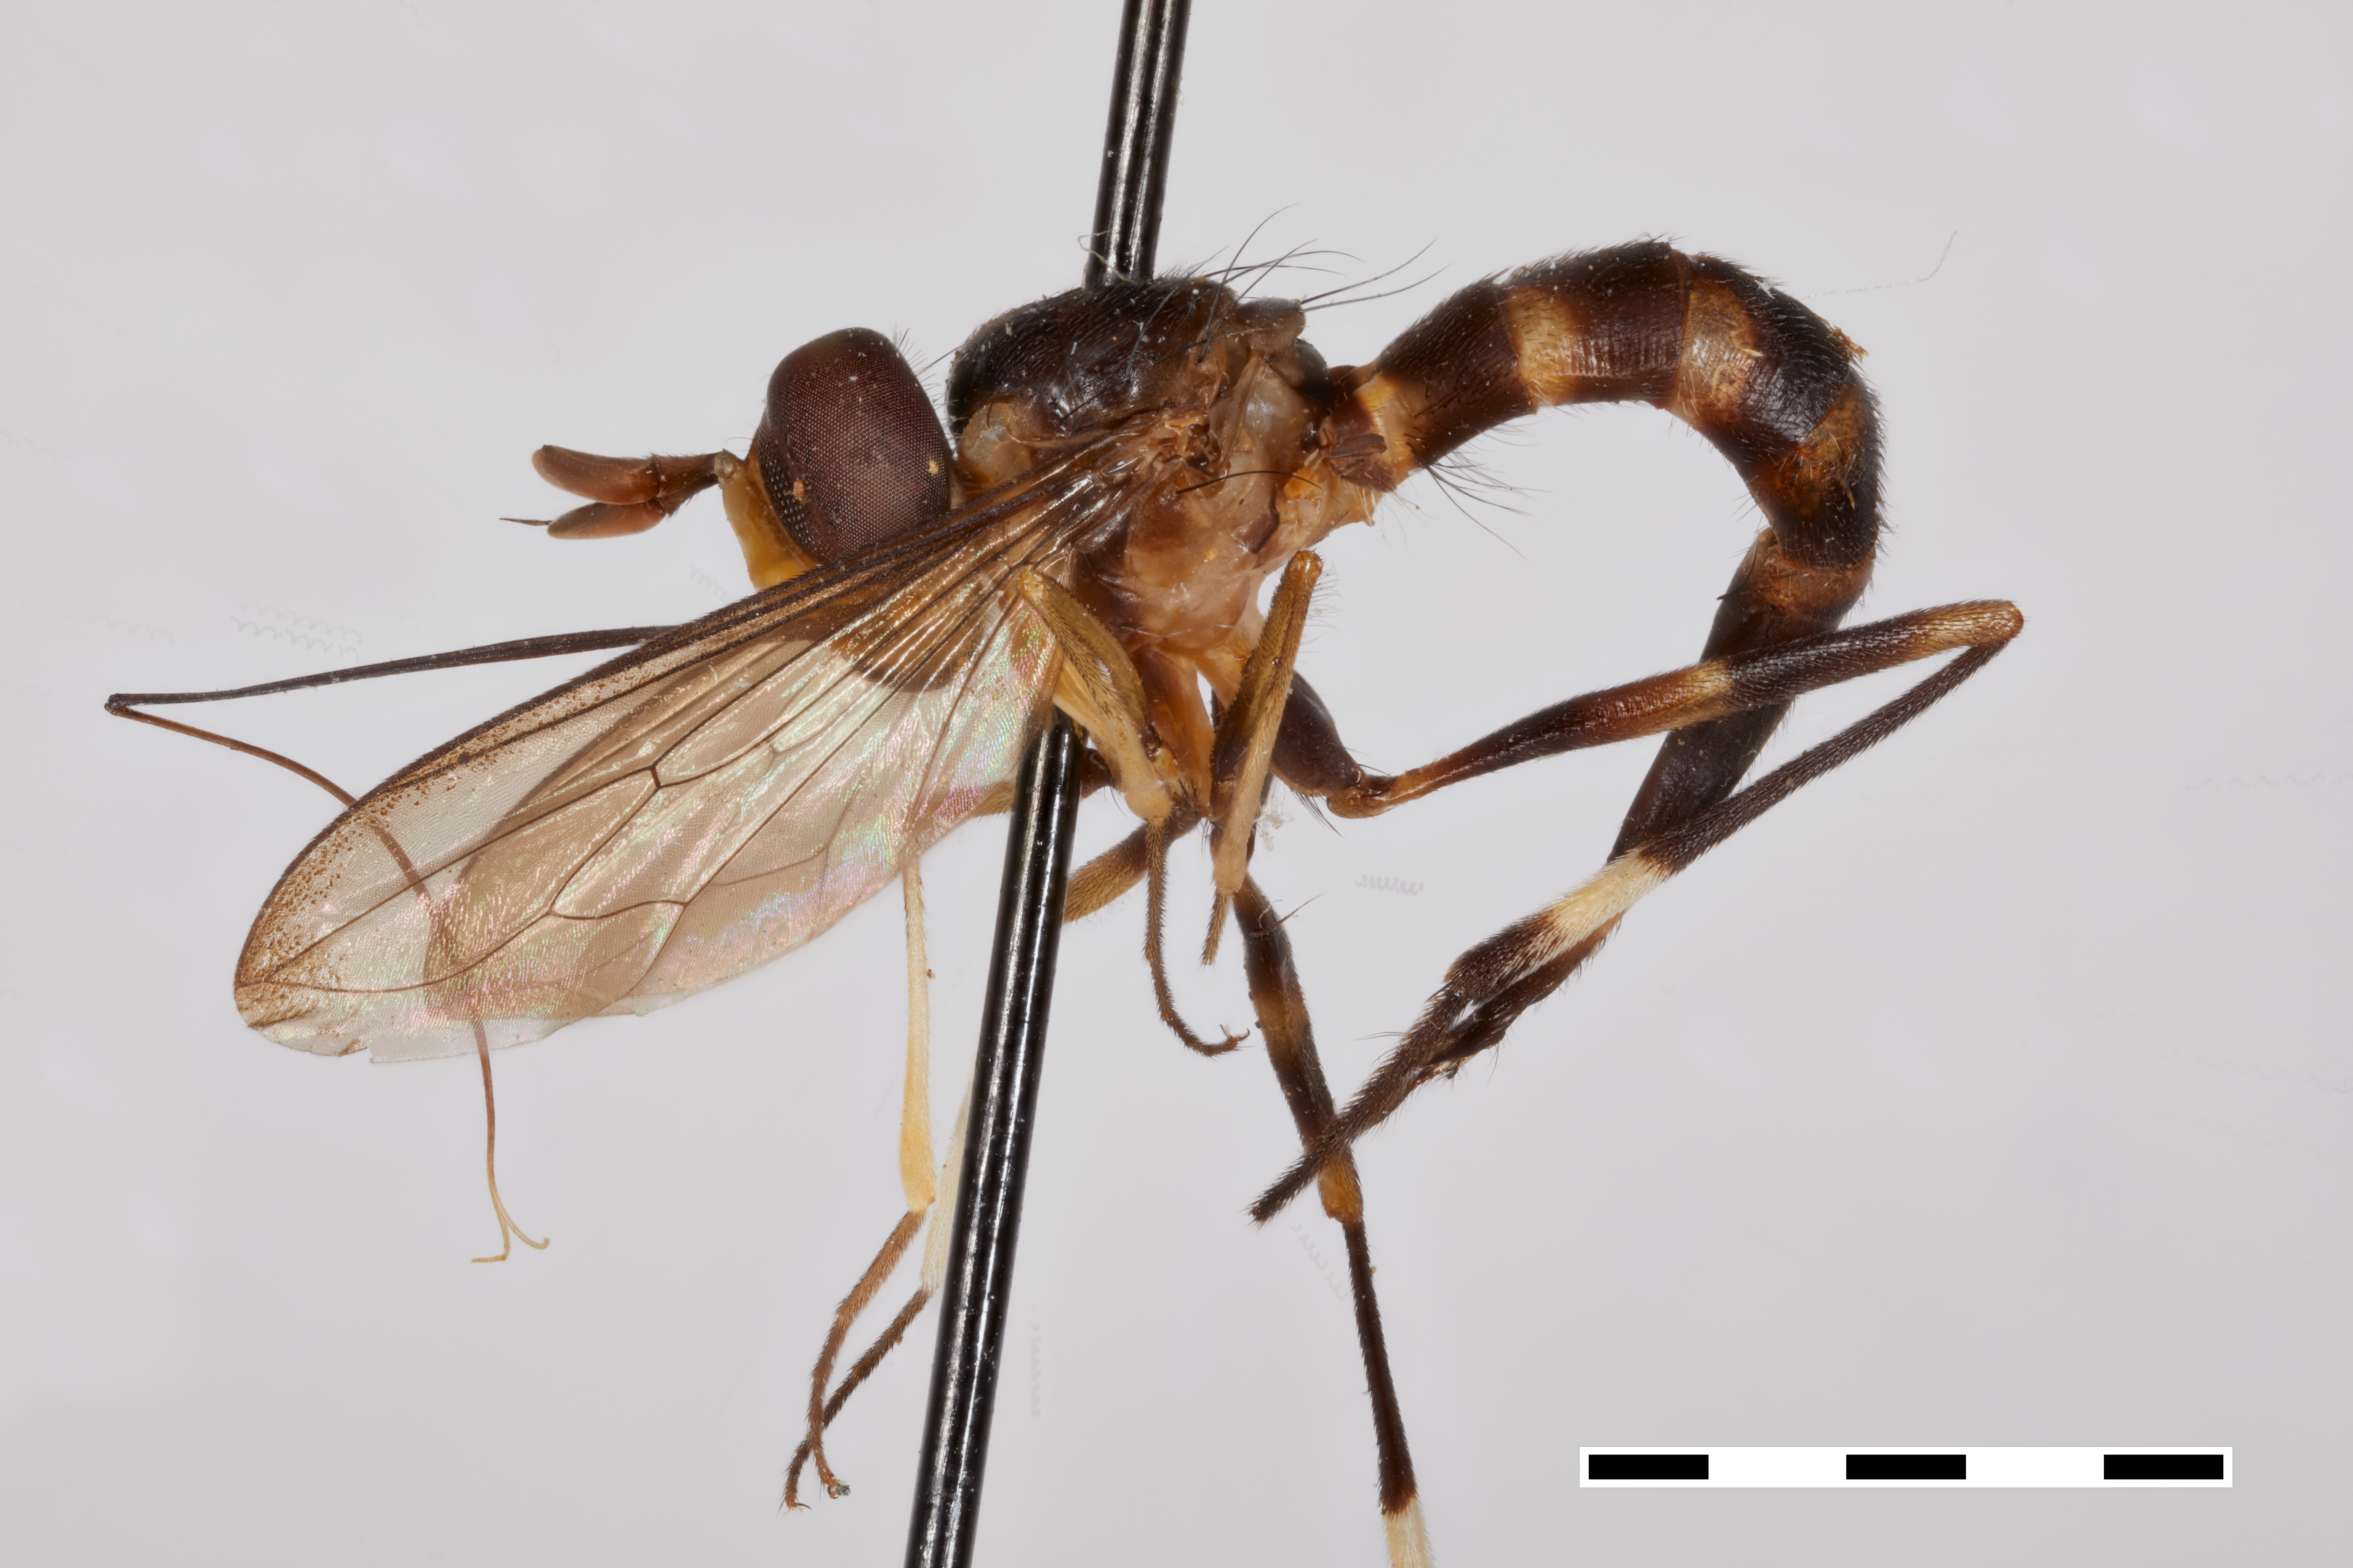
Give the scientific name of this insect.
Stylogaster nigricoxa
